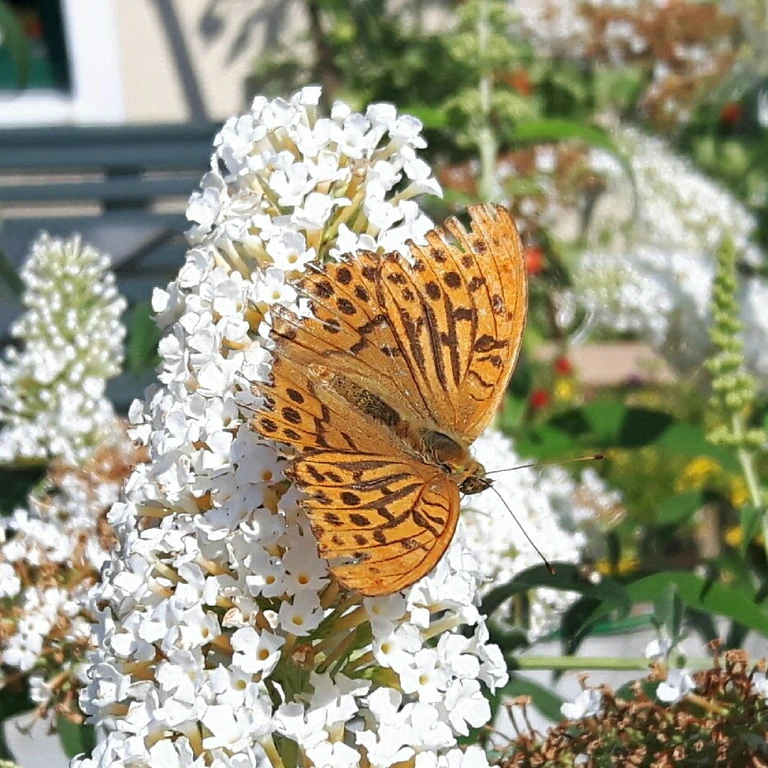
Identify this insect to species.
Argynnis paphia
